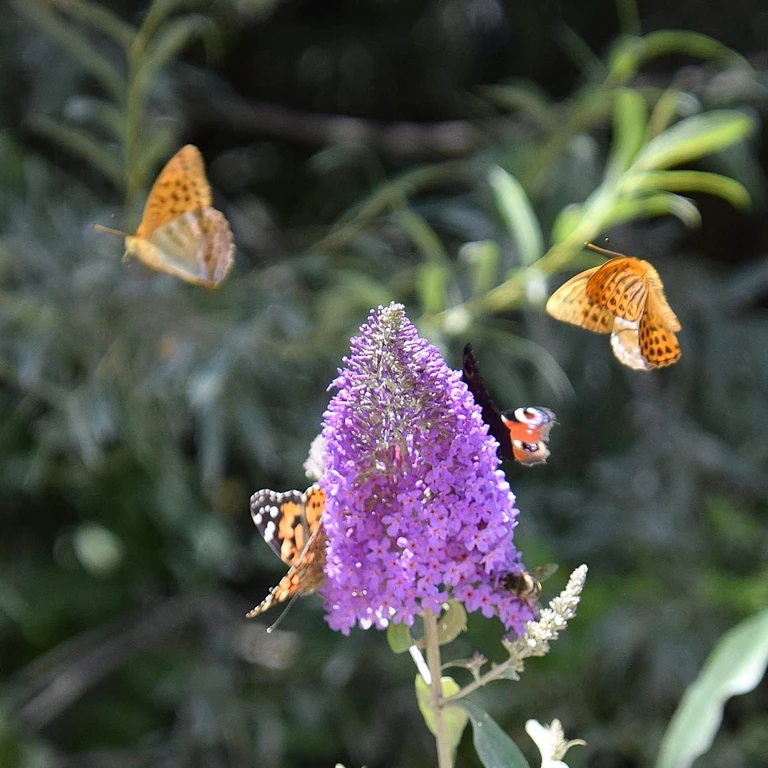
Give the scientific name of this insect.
Aglais io
